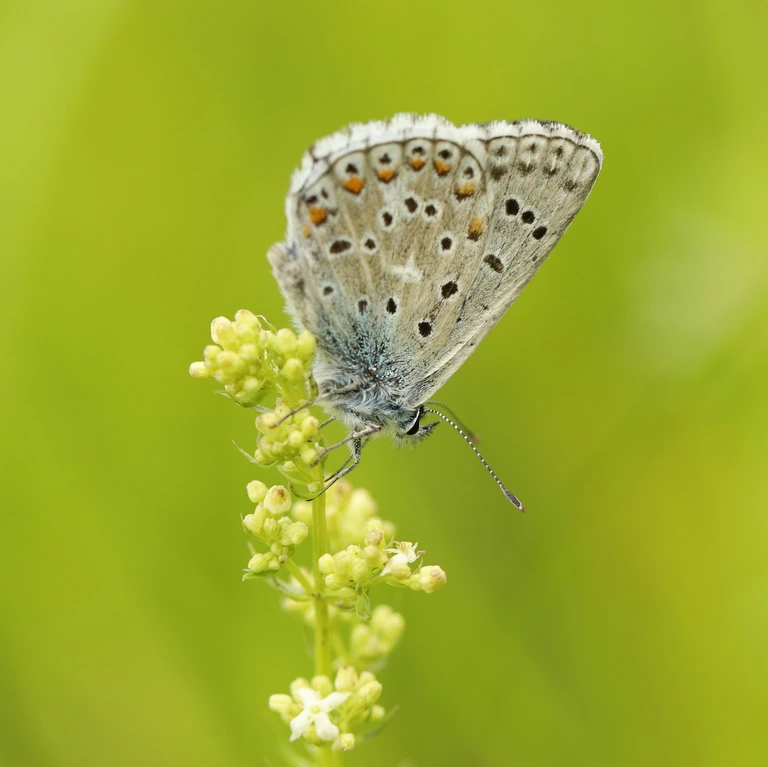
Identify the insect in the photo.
Lysandra bellargus
